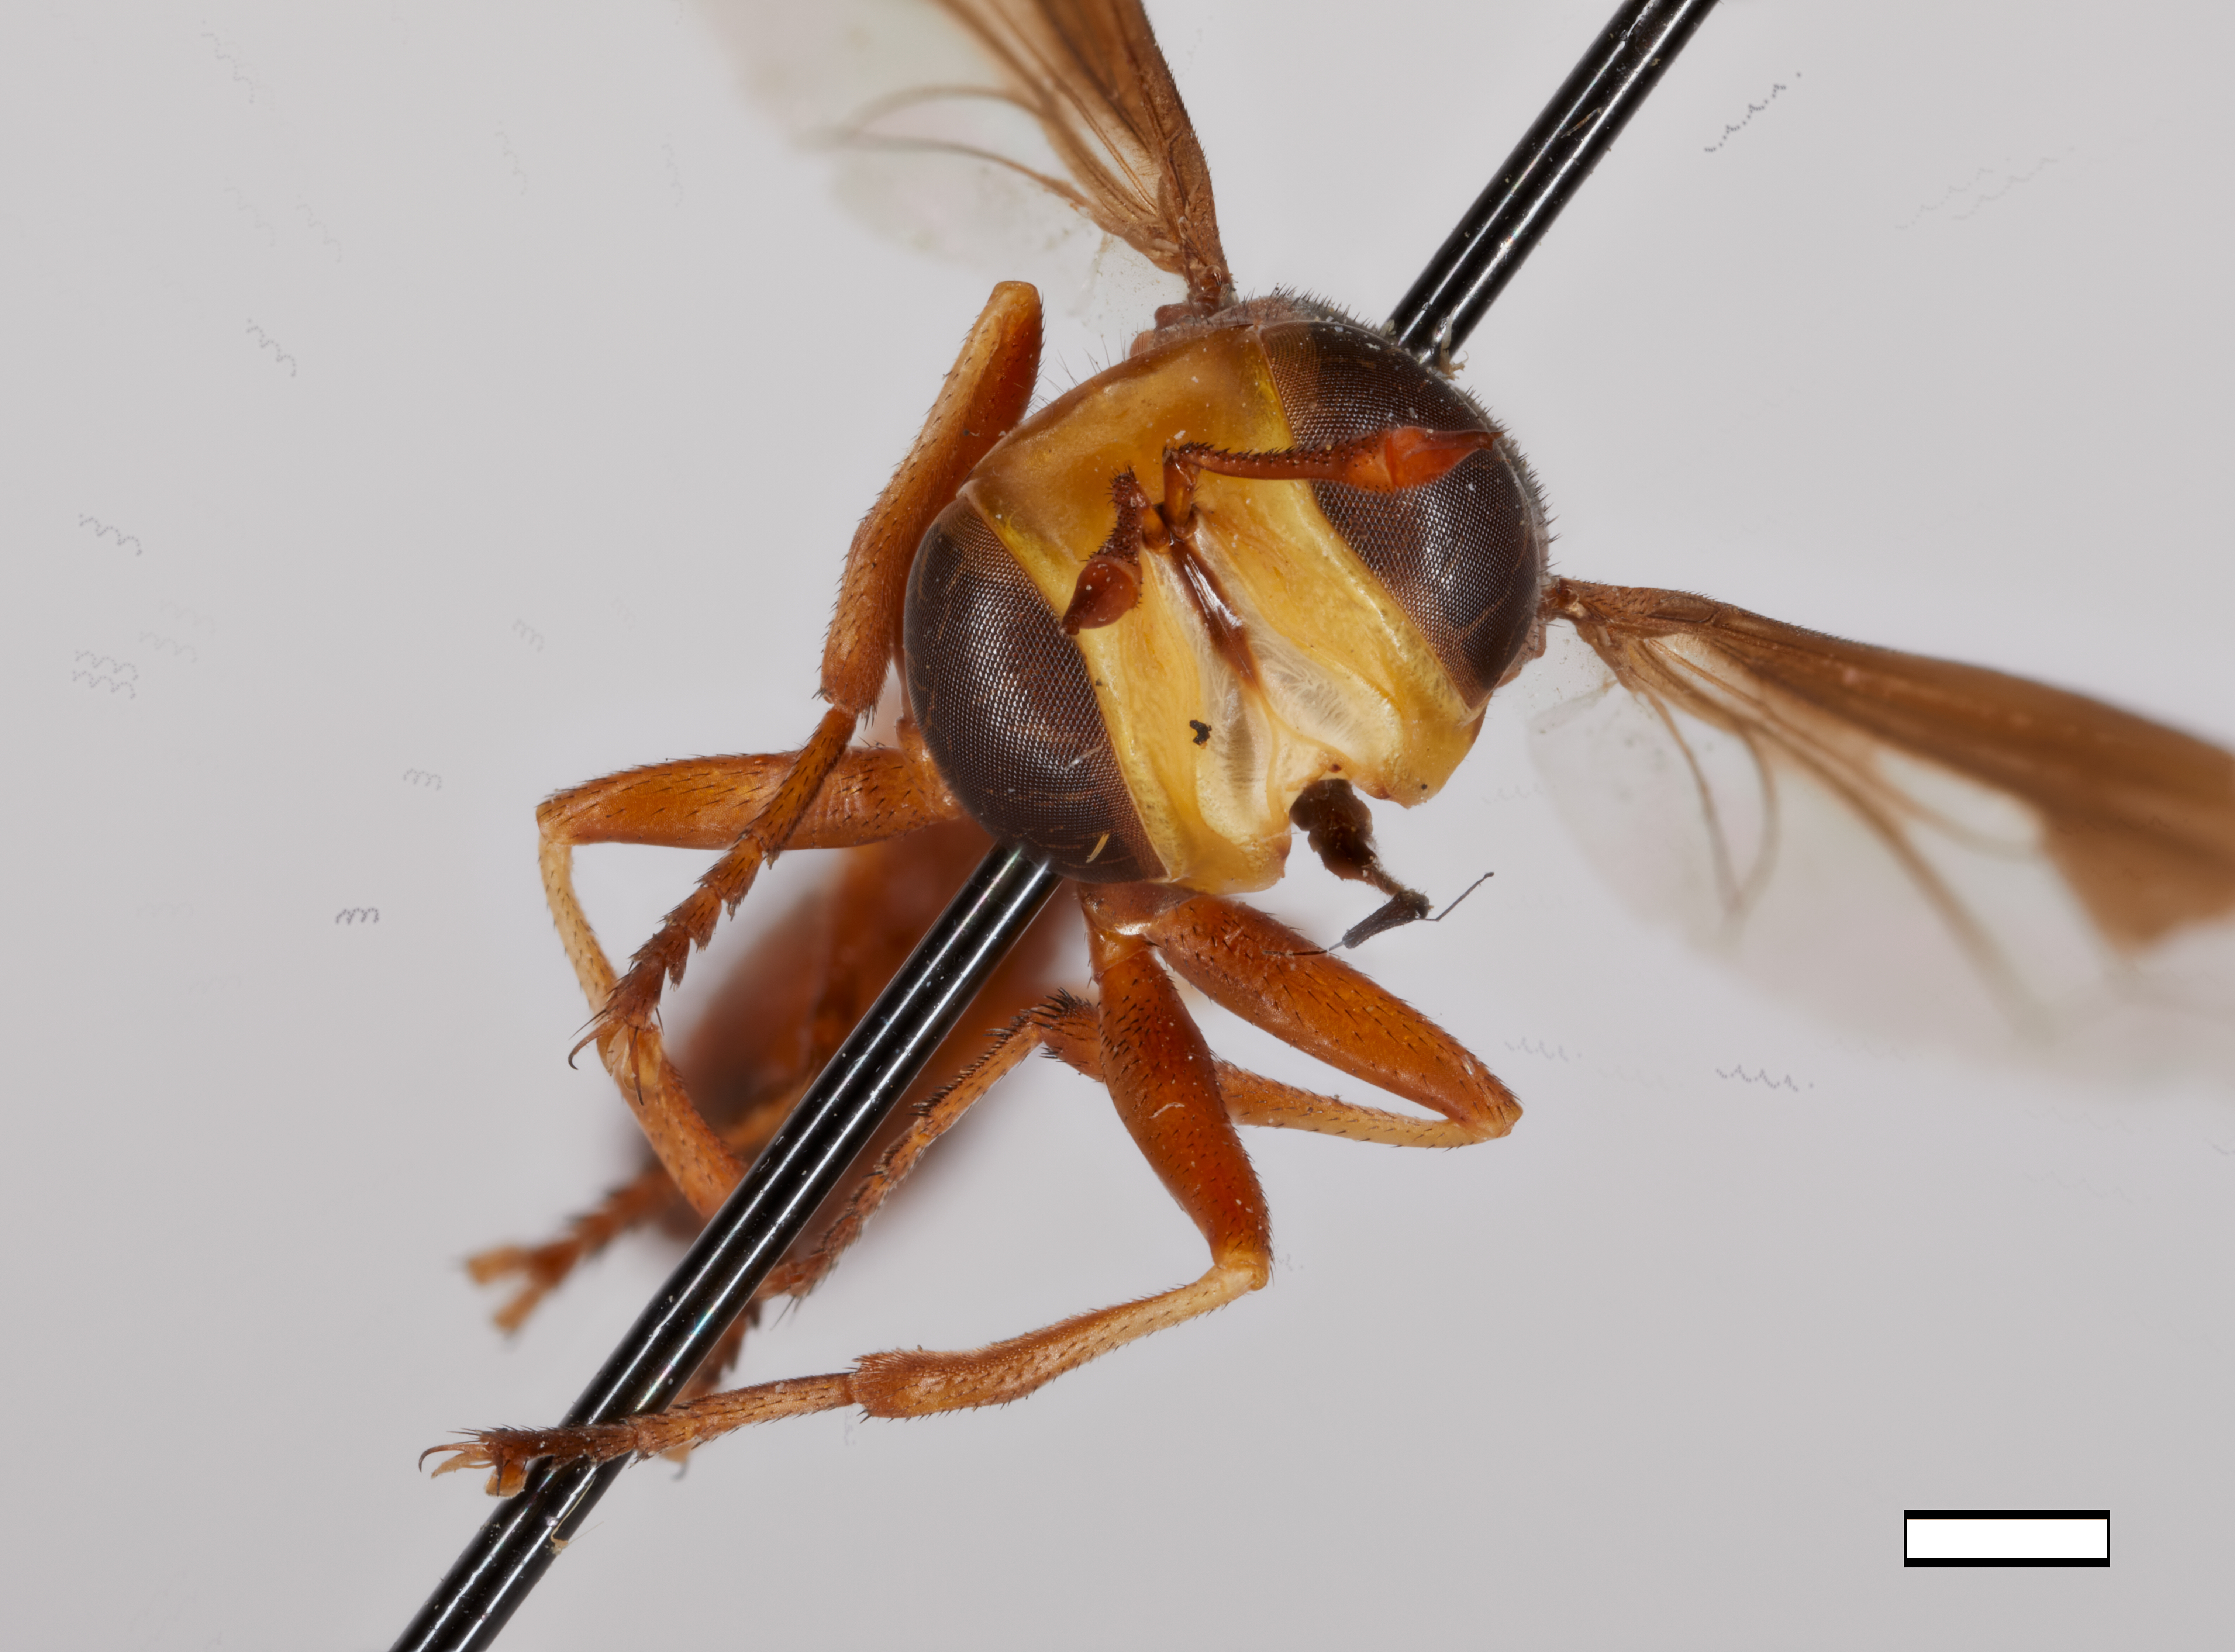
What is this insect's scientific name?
Physocephala limbata
